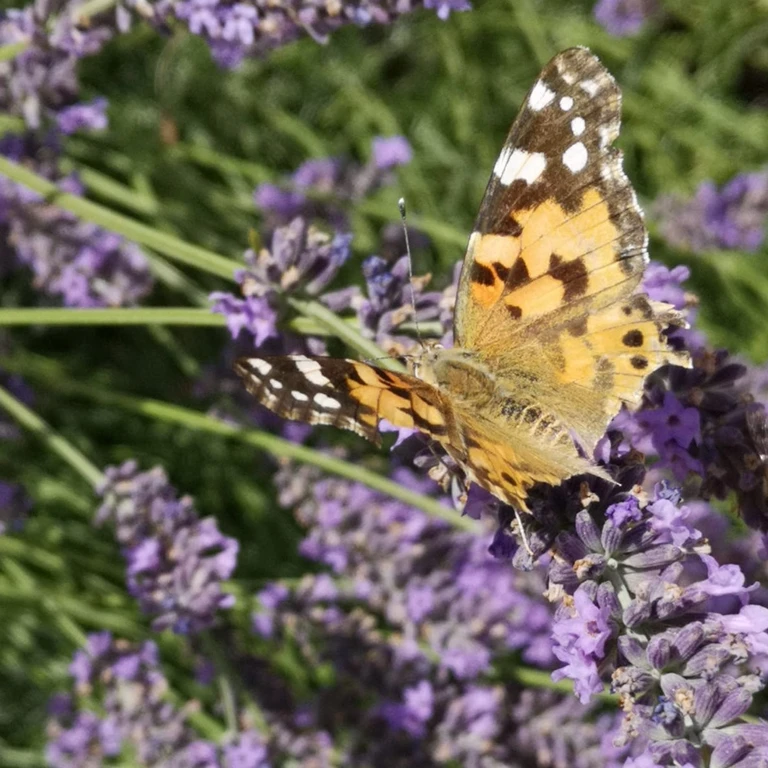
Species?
Vanessa cardui
